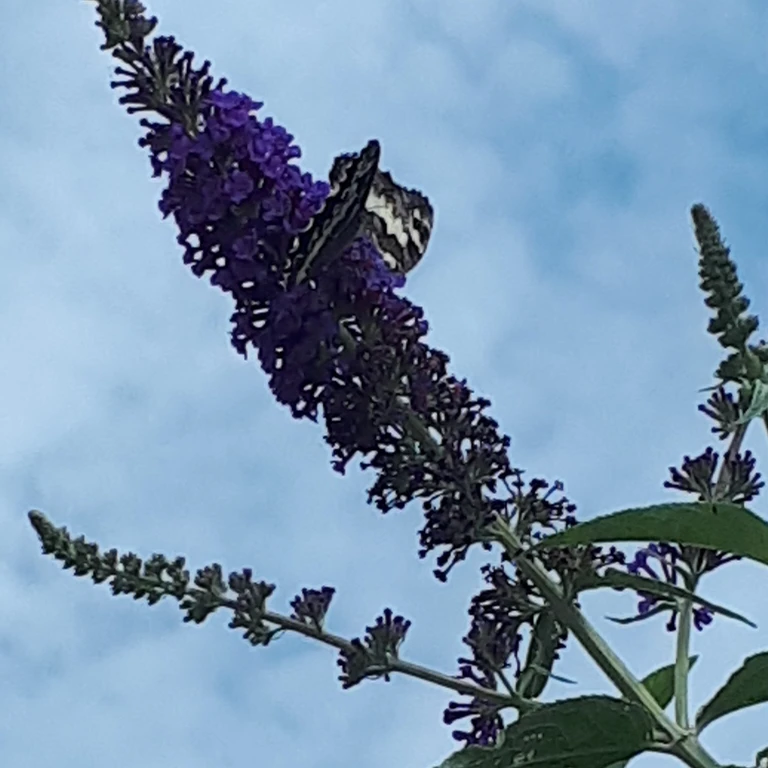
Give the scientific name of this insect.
Brintesia circe
